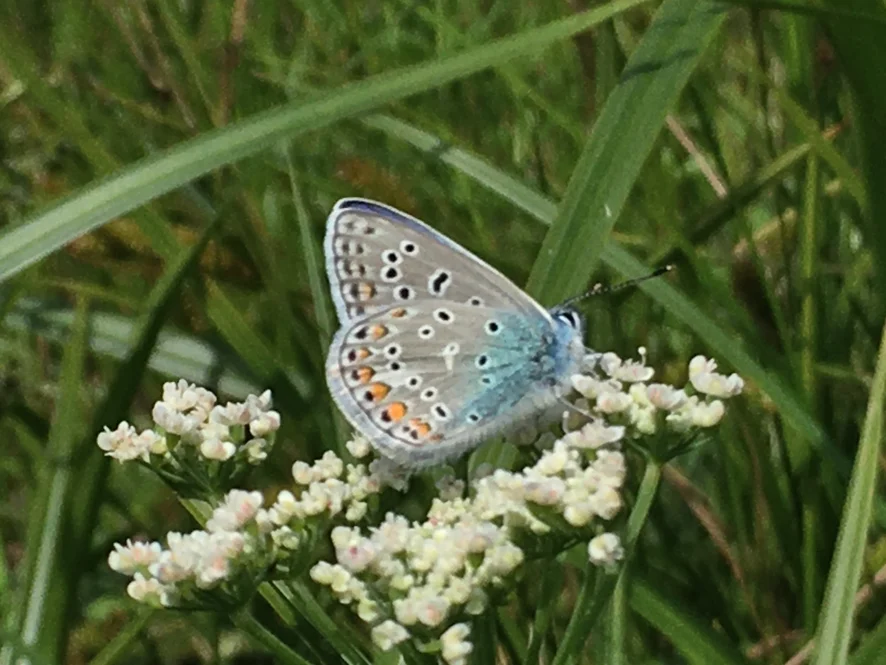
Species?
Polyommatus icarus
